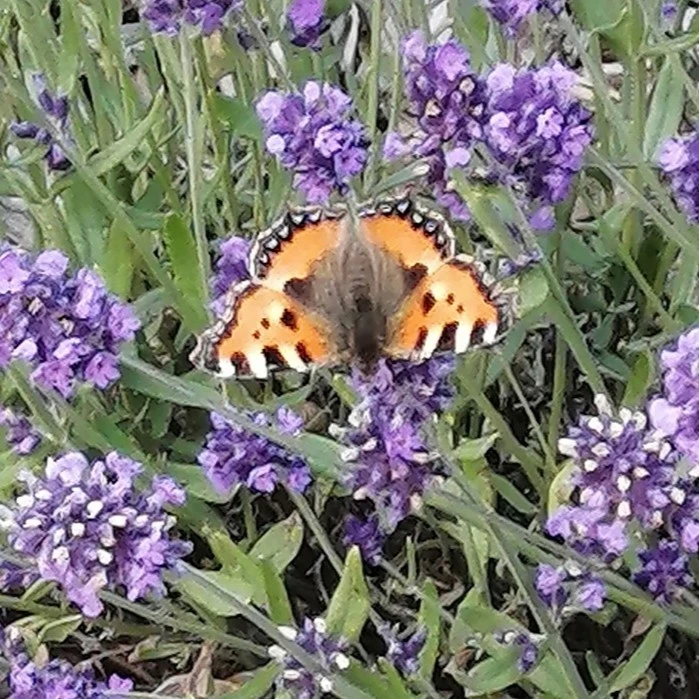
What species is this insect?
Aglais urticae
